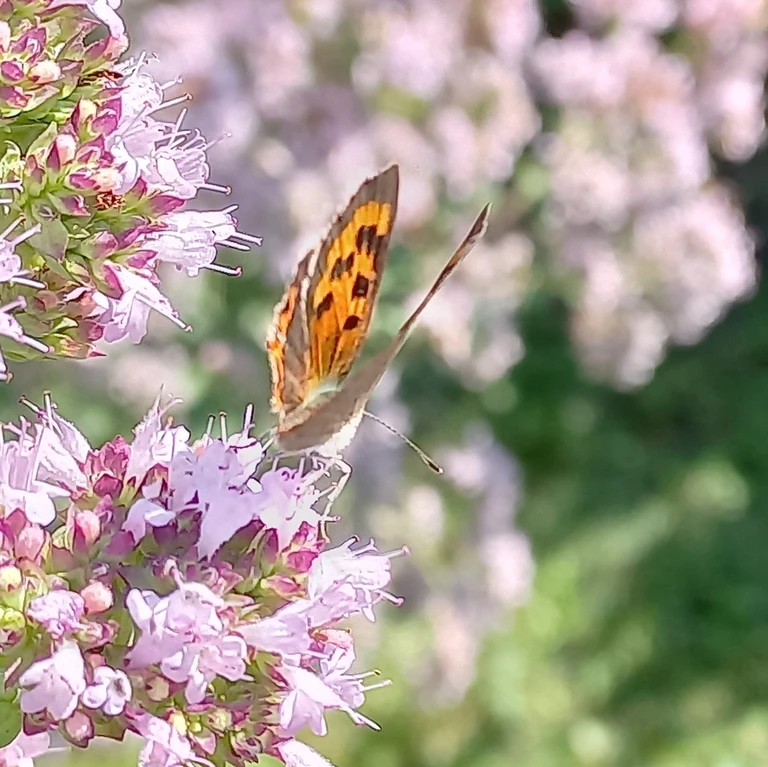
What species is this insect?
Lycaena phlaeas
